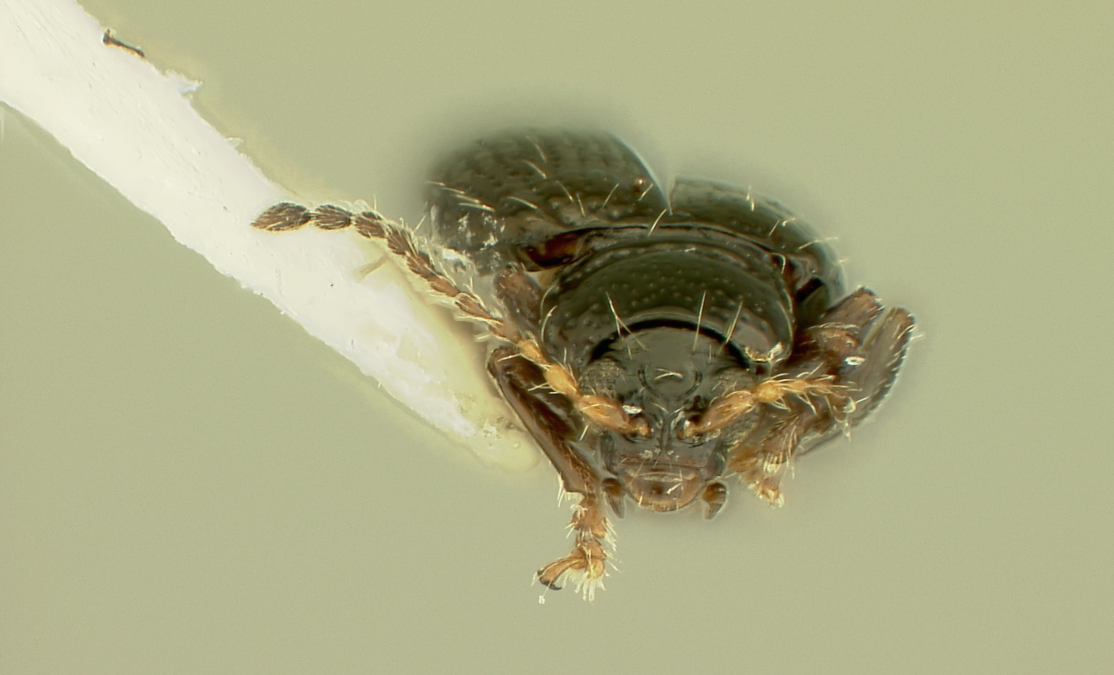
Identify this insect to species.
Orthaltica borneoensis
